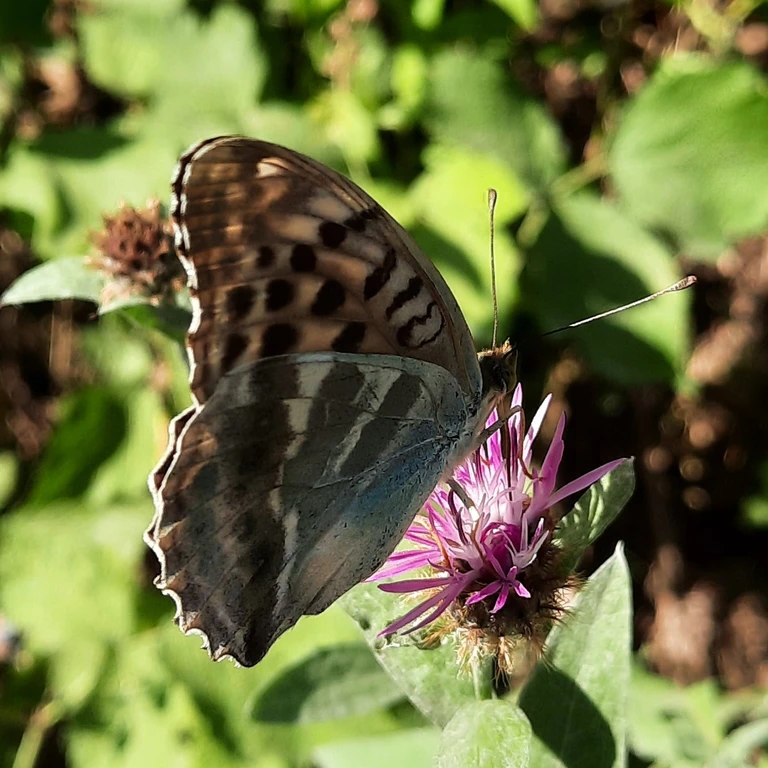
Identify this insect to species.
Argynnis paphia
